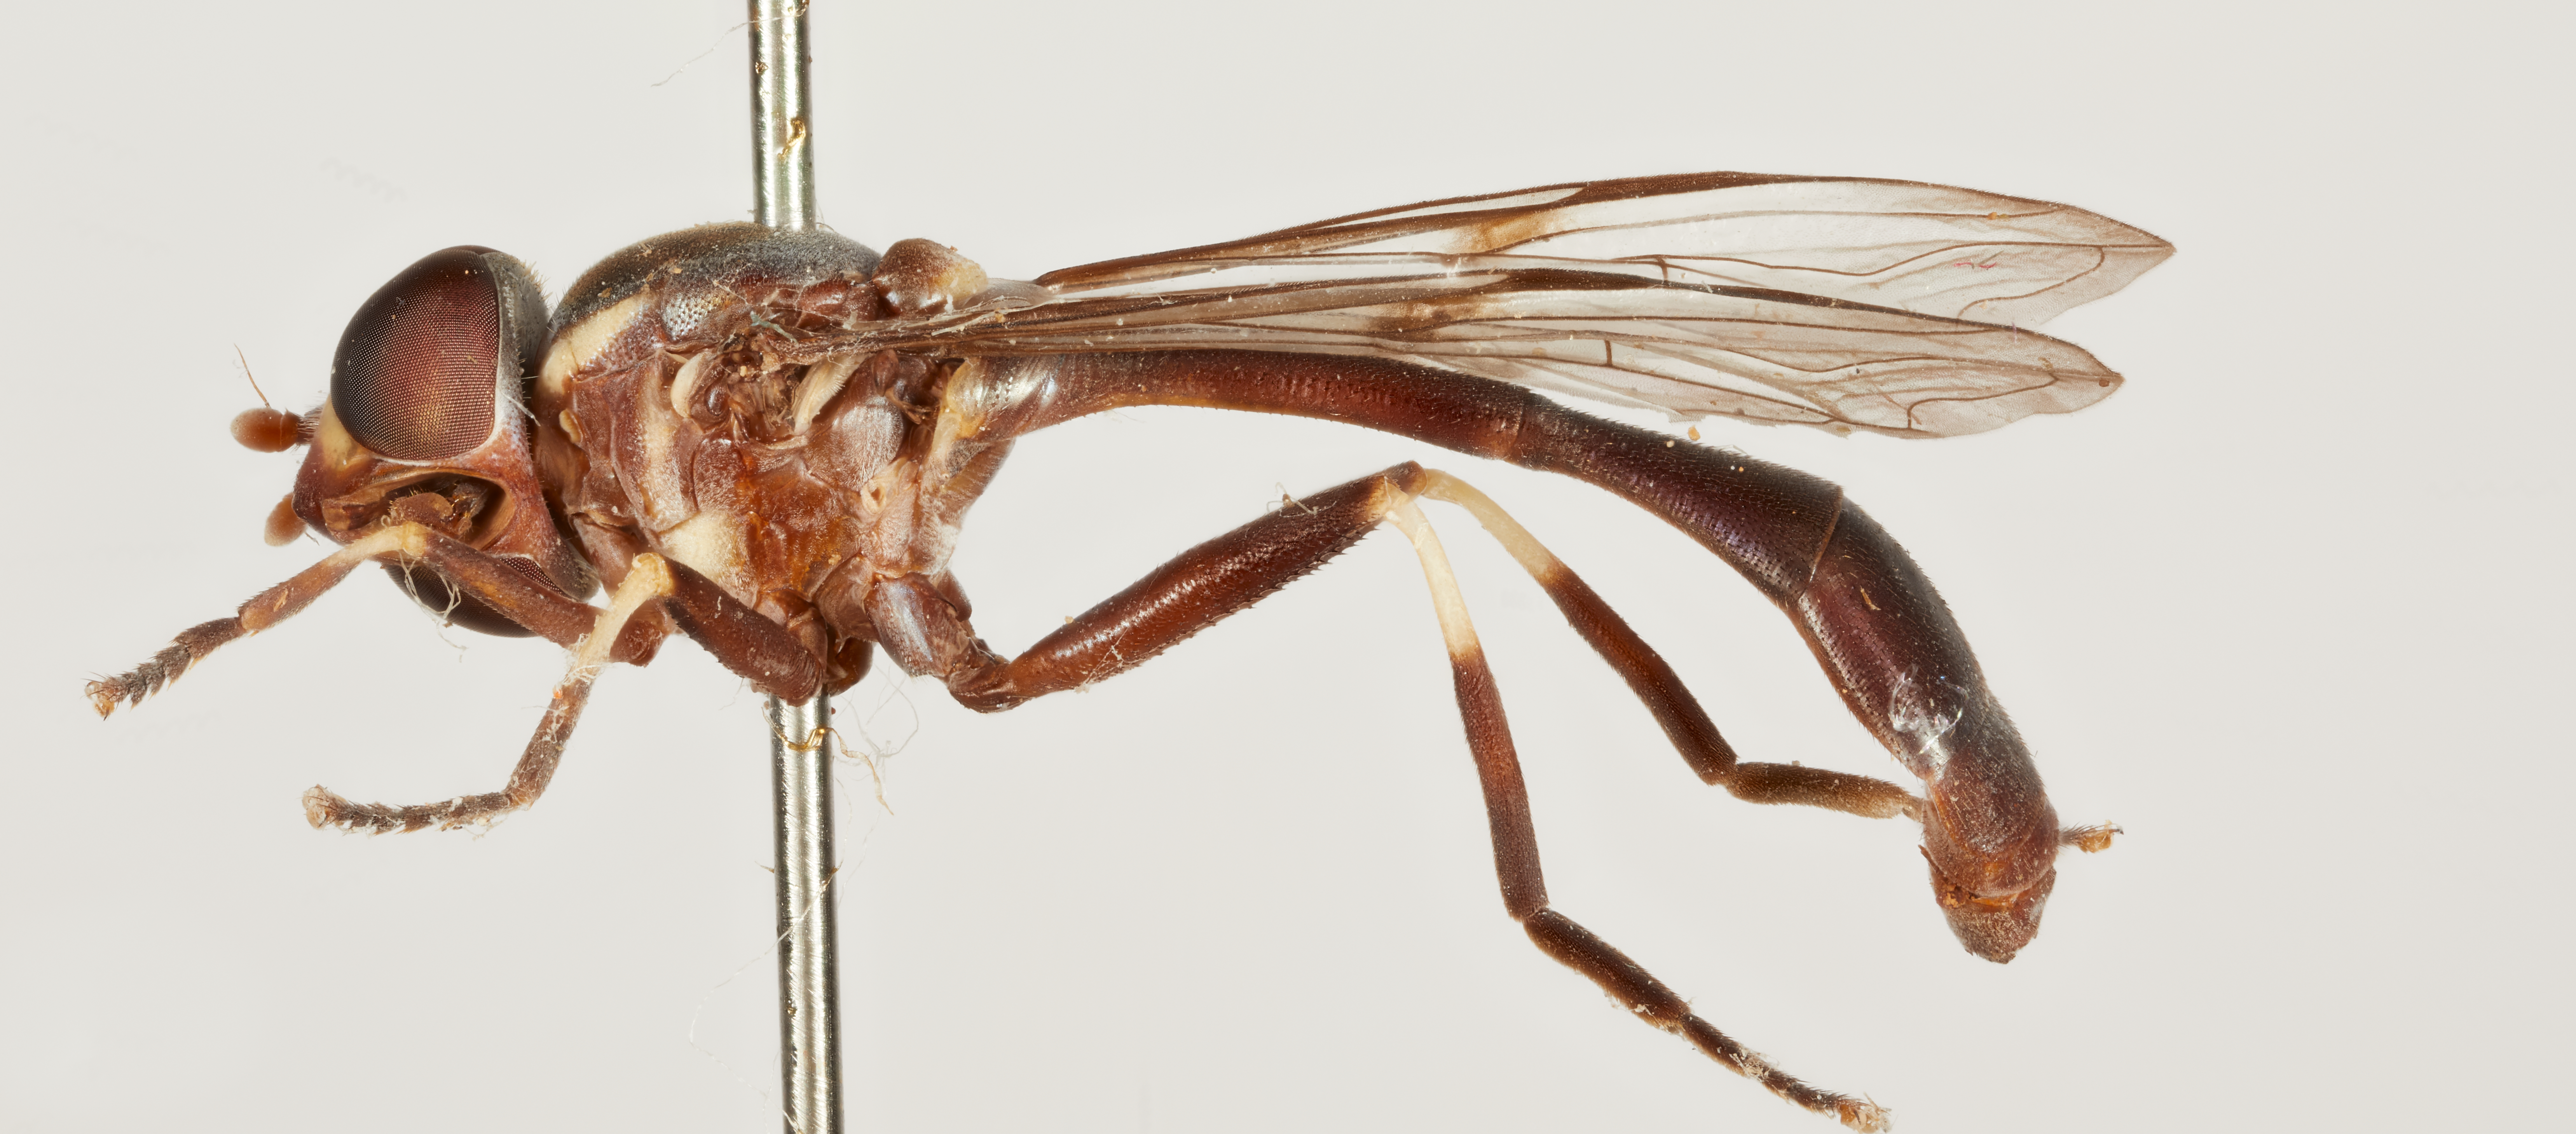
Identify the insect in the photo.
Eosalpingogaster umbra
